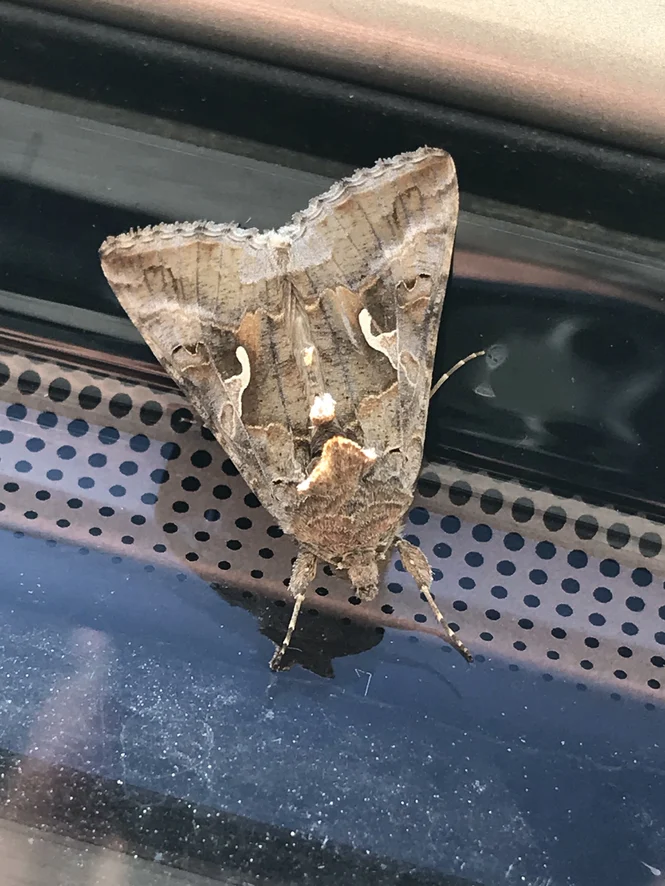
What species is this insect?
Autographa gamma
